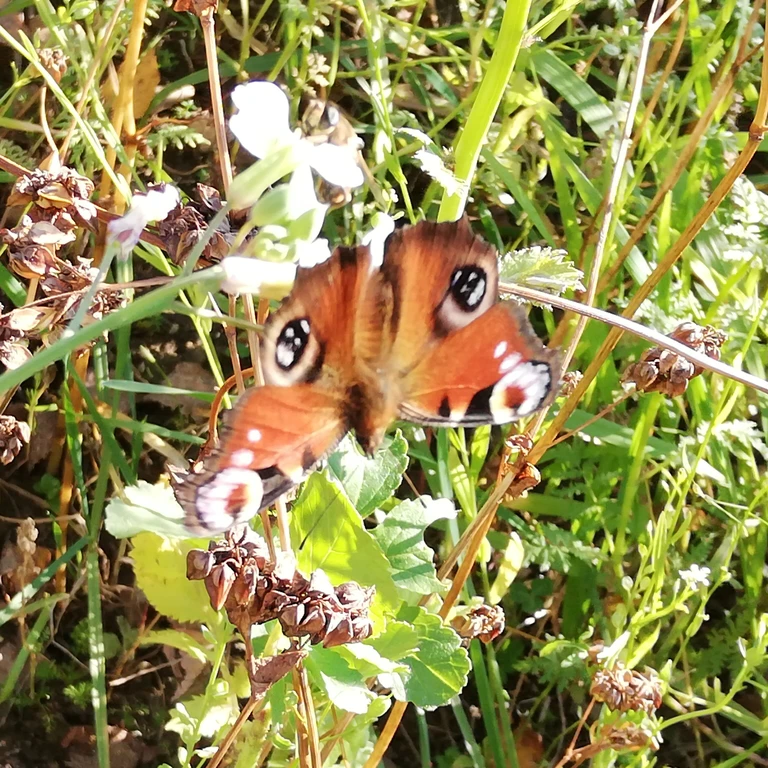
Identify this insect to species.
Aglais io
